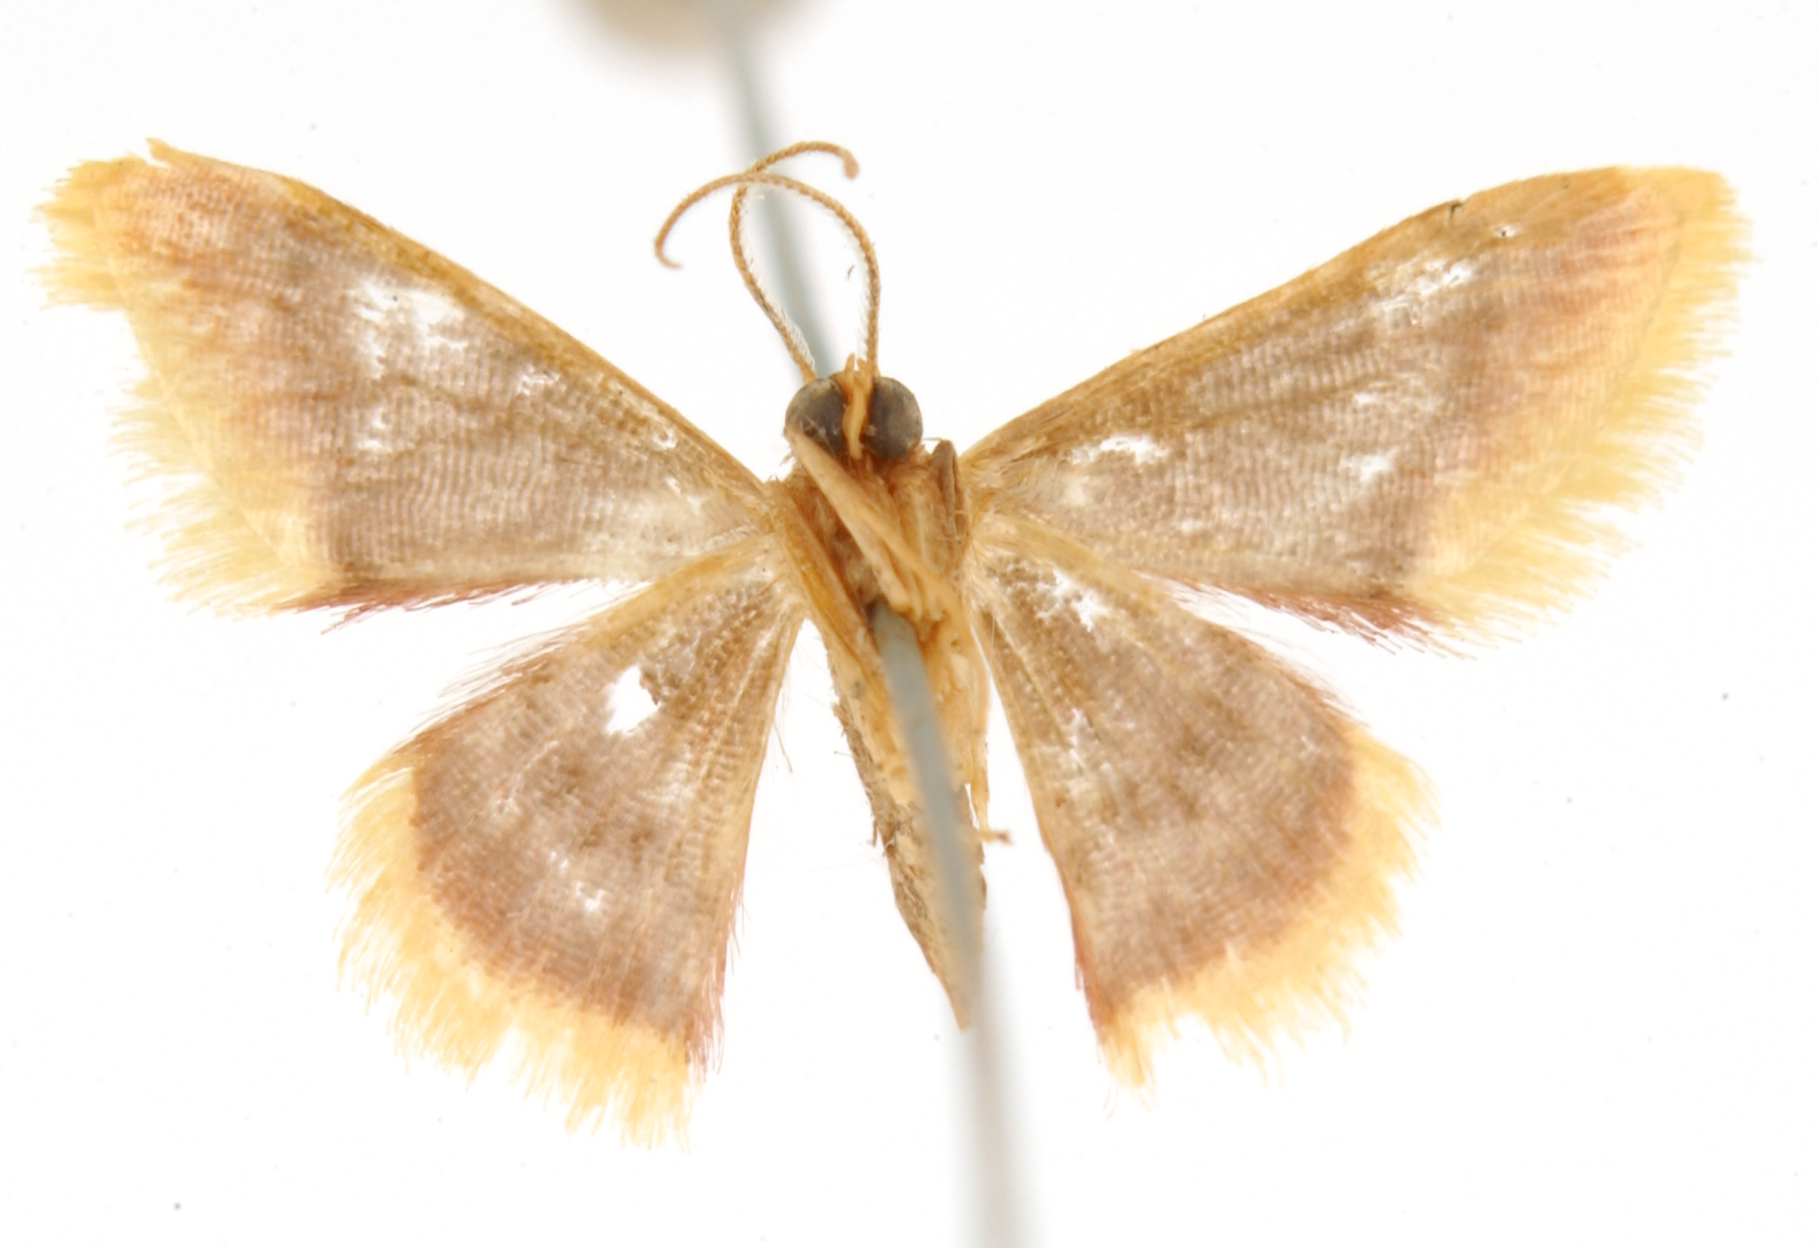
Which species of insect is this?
Ptychopoda flavicincta
